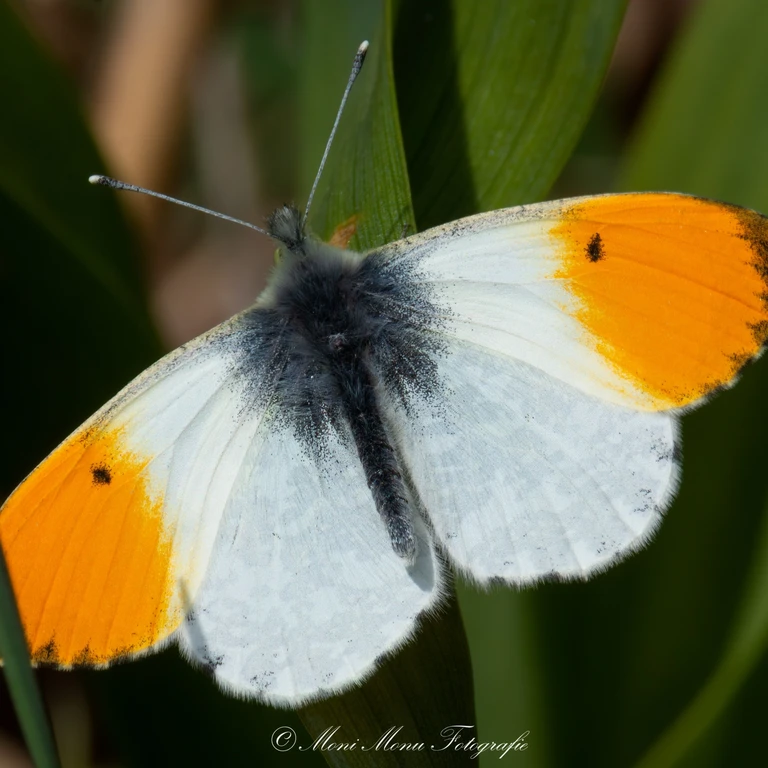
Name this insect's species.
Anthocharis cardamines
